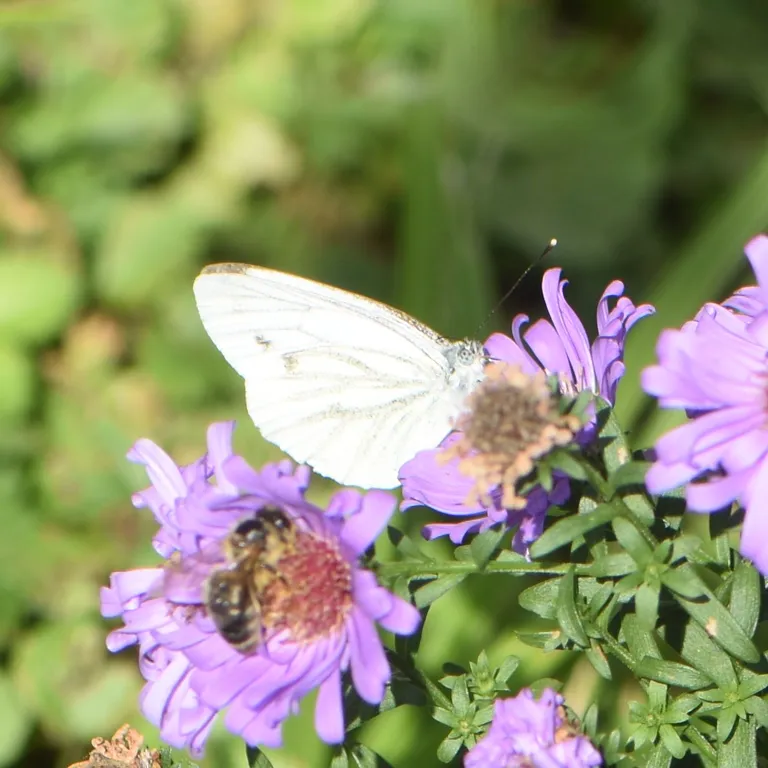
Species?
Pieris napi
